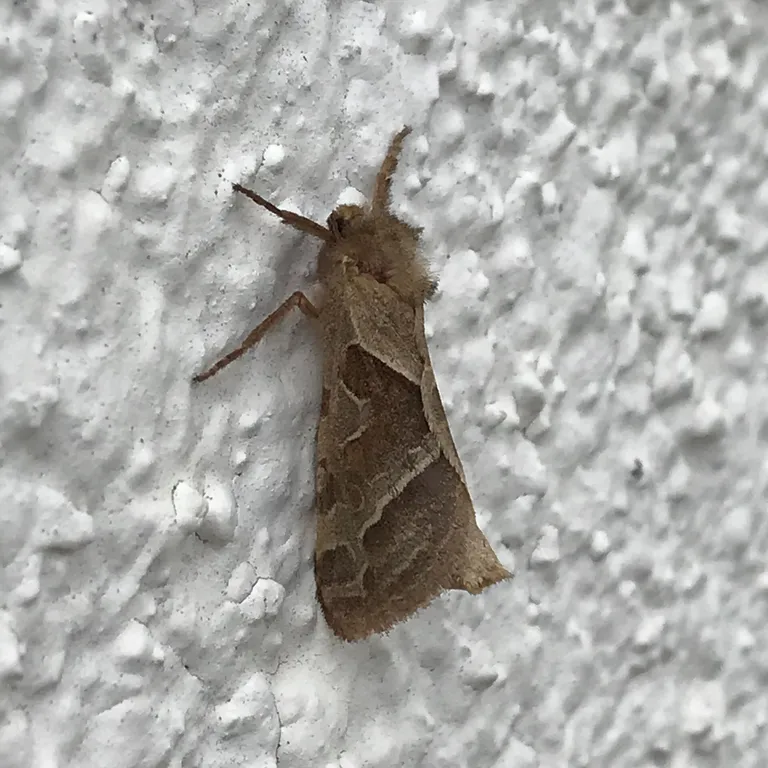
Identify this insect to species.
Triodia sylvina
